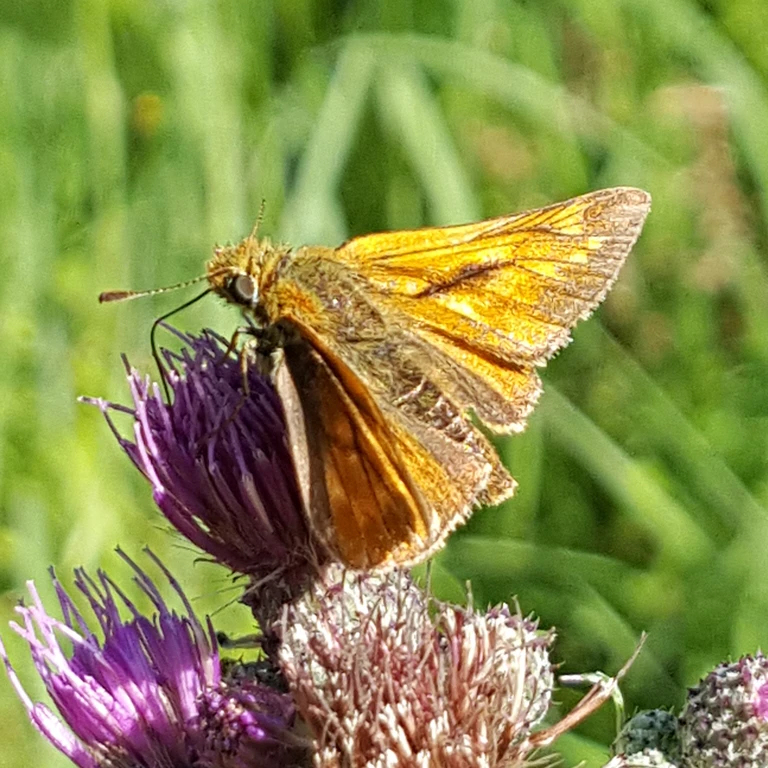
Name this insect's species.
Ochlodes sylvanus (also Ochlodes venata)
